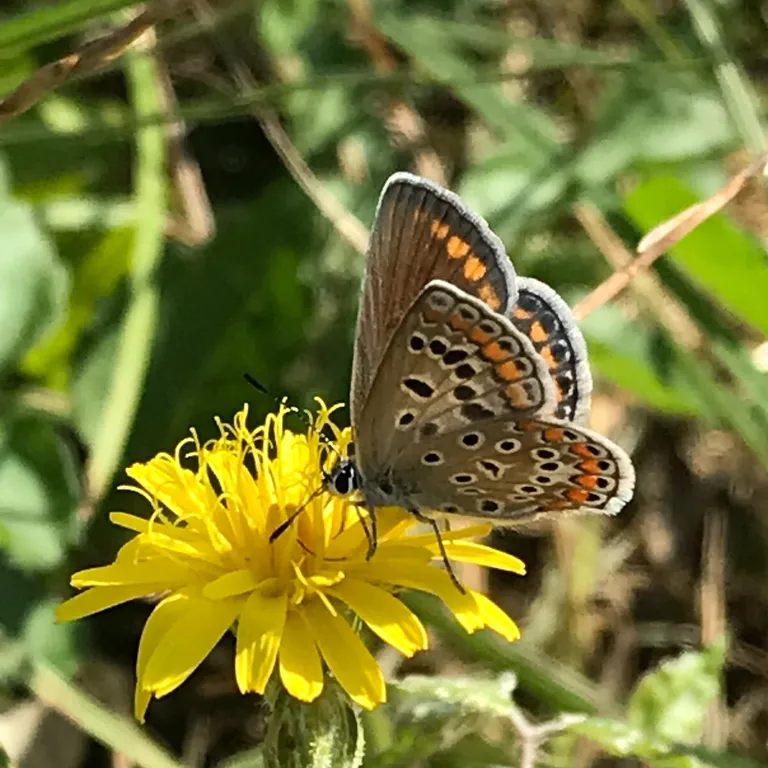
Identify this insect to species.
Polyommatus icarus
